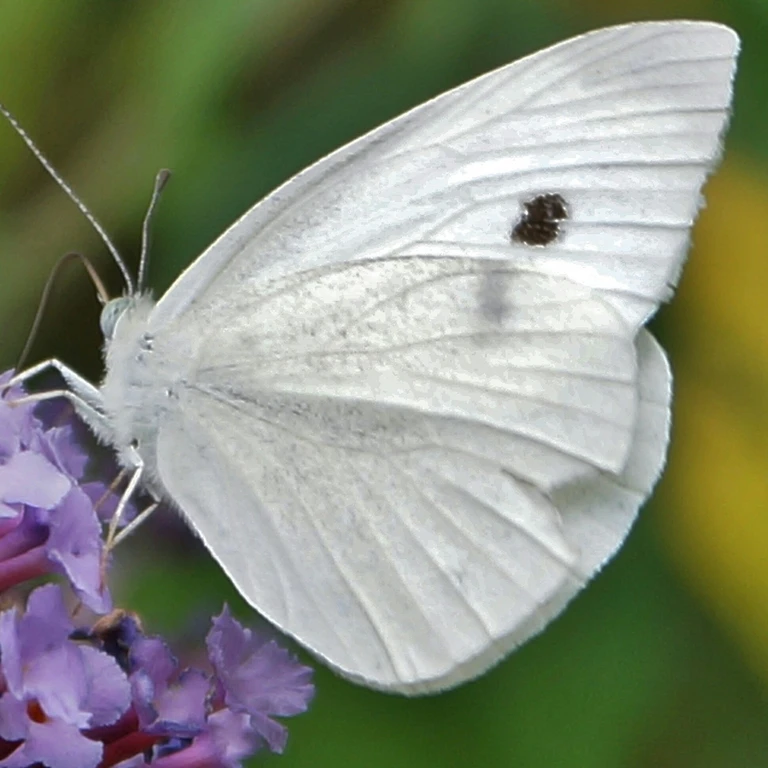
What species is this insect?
Pieris rapae
